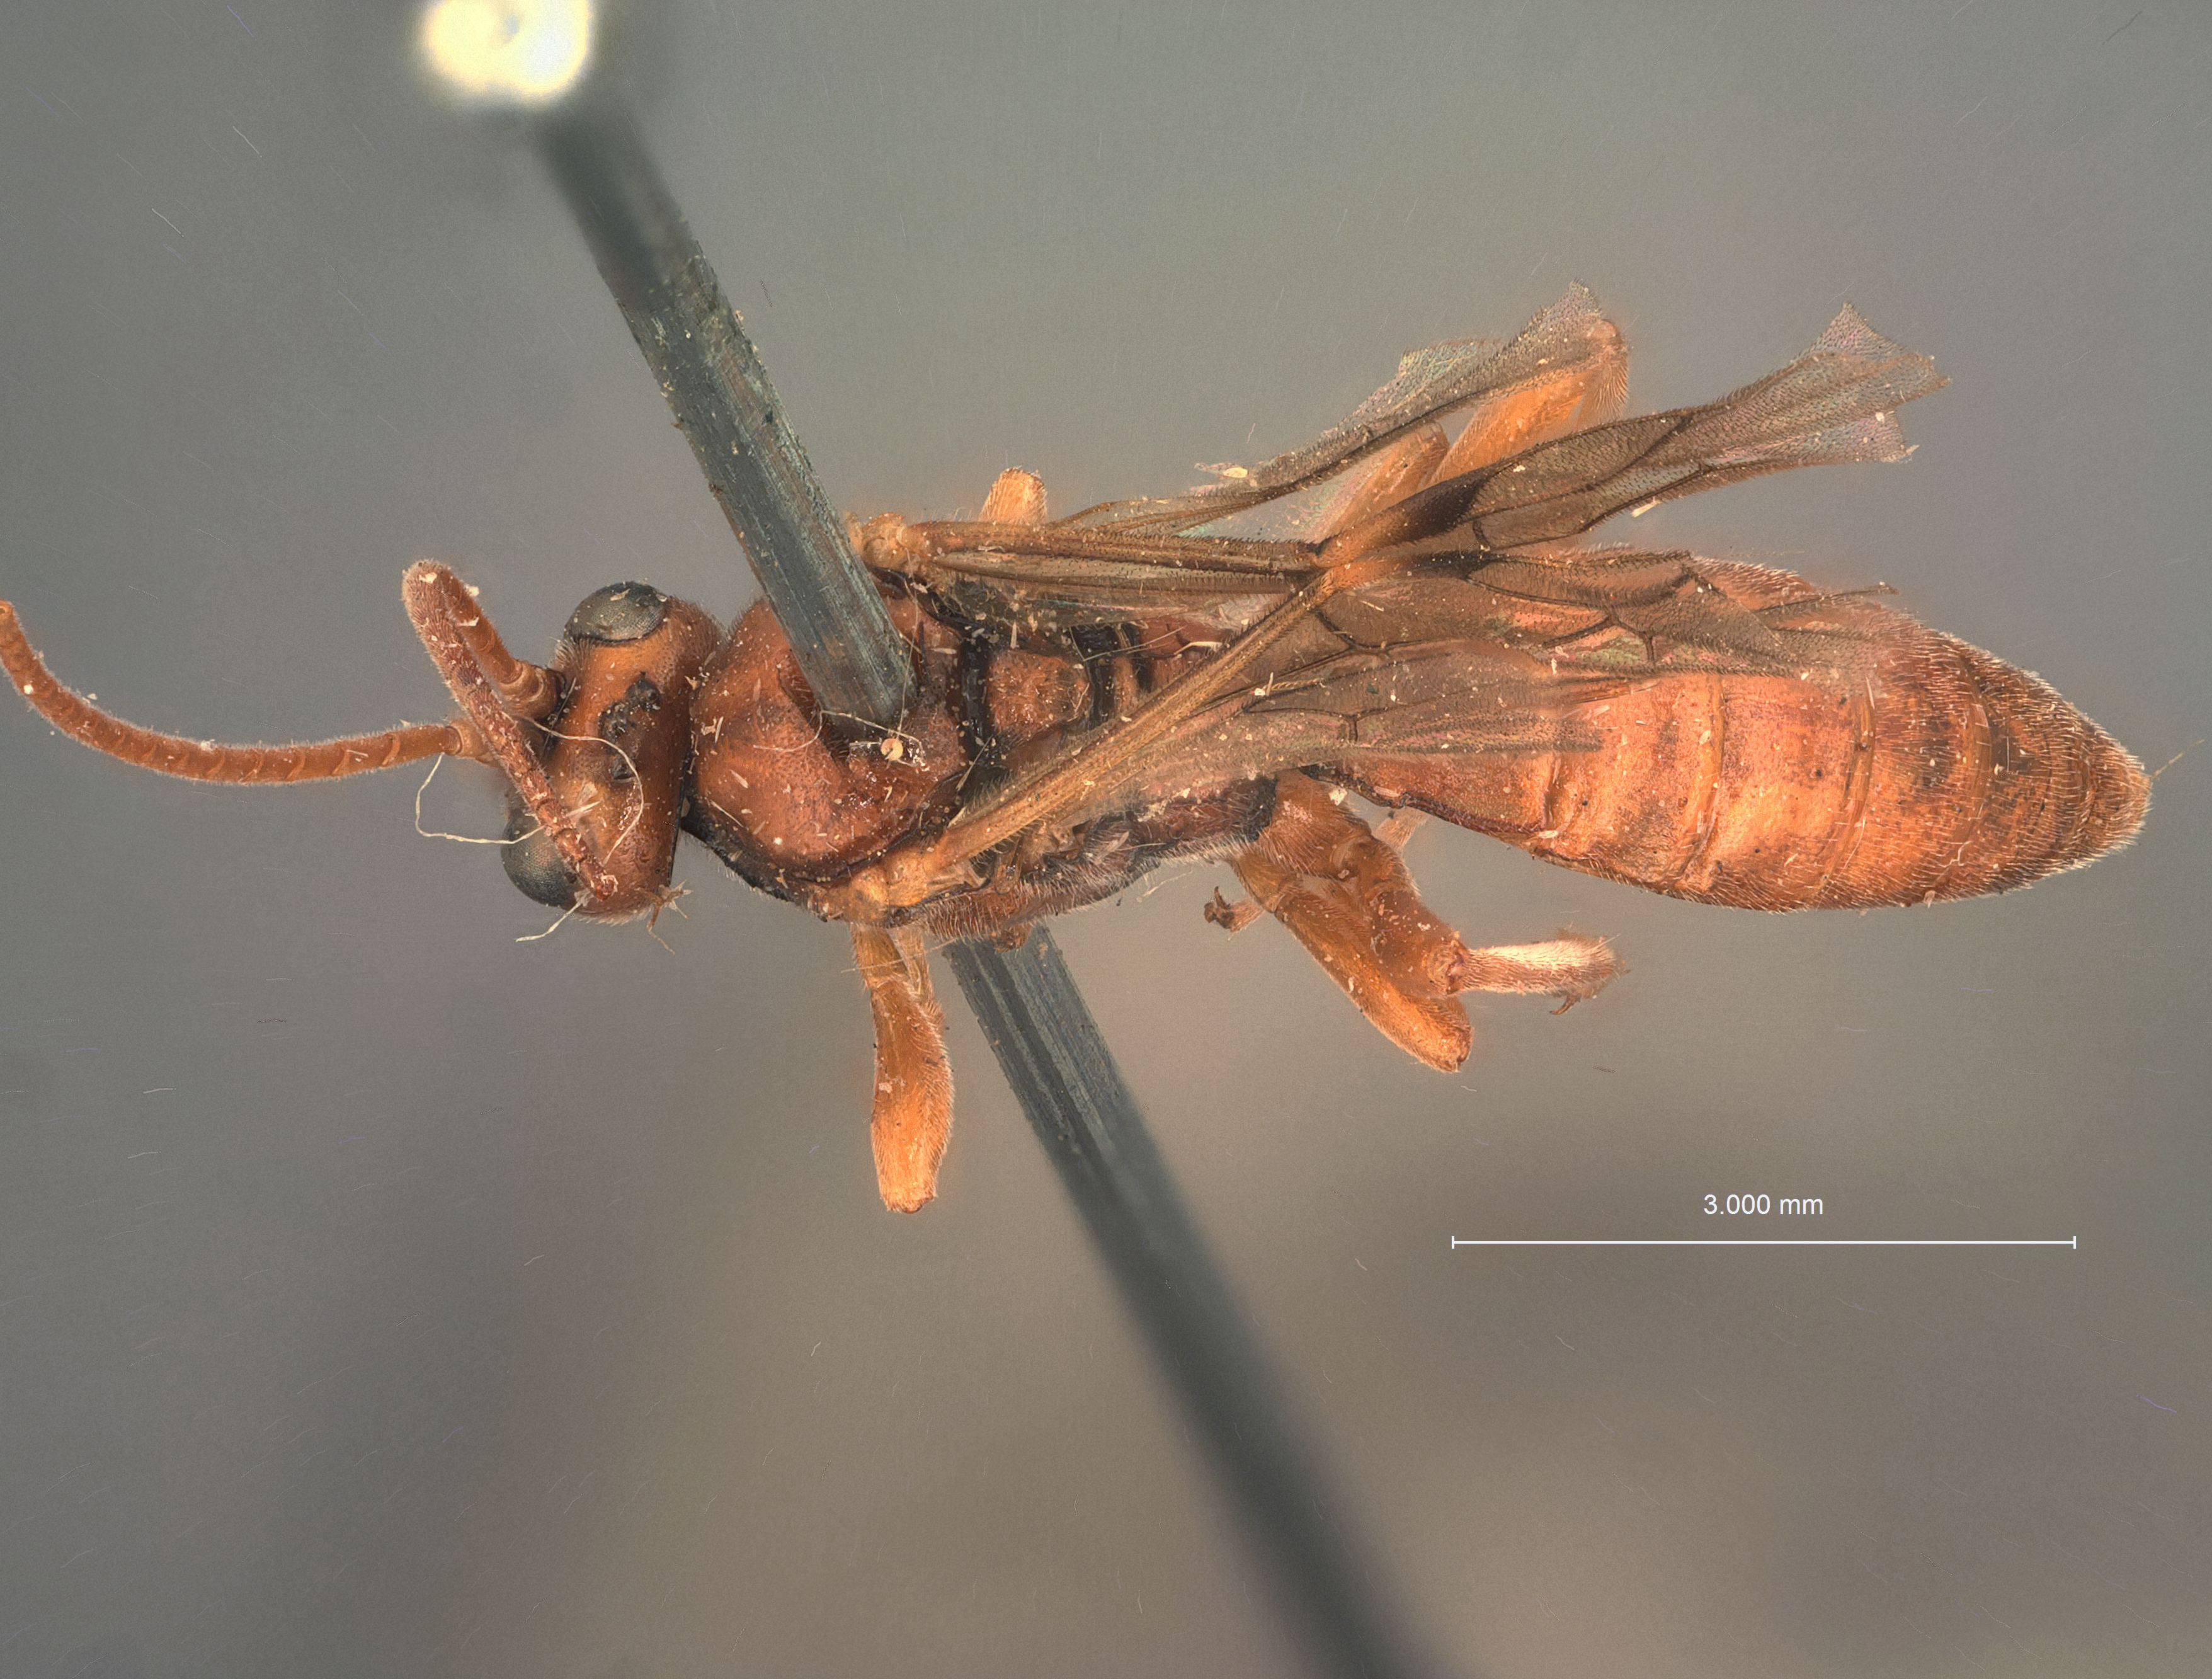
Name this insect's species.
Gemophaga rufa
